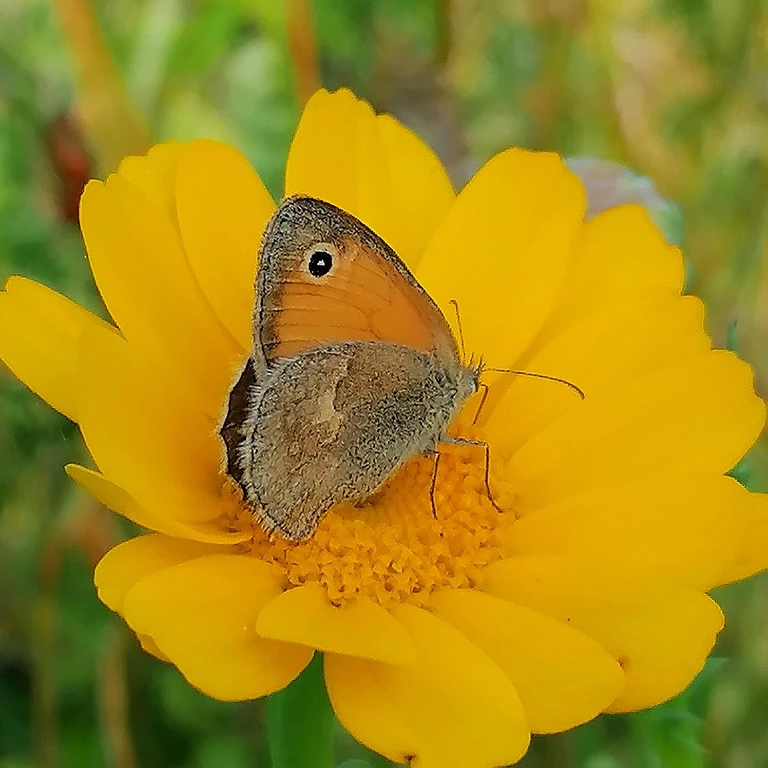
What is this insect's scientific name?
Coenonympha pamphilus
